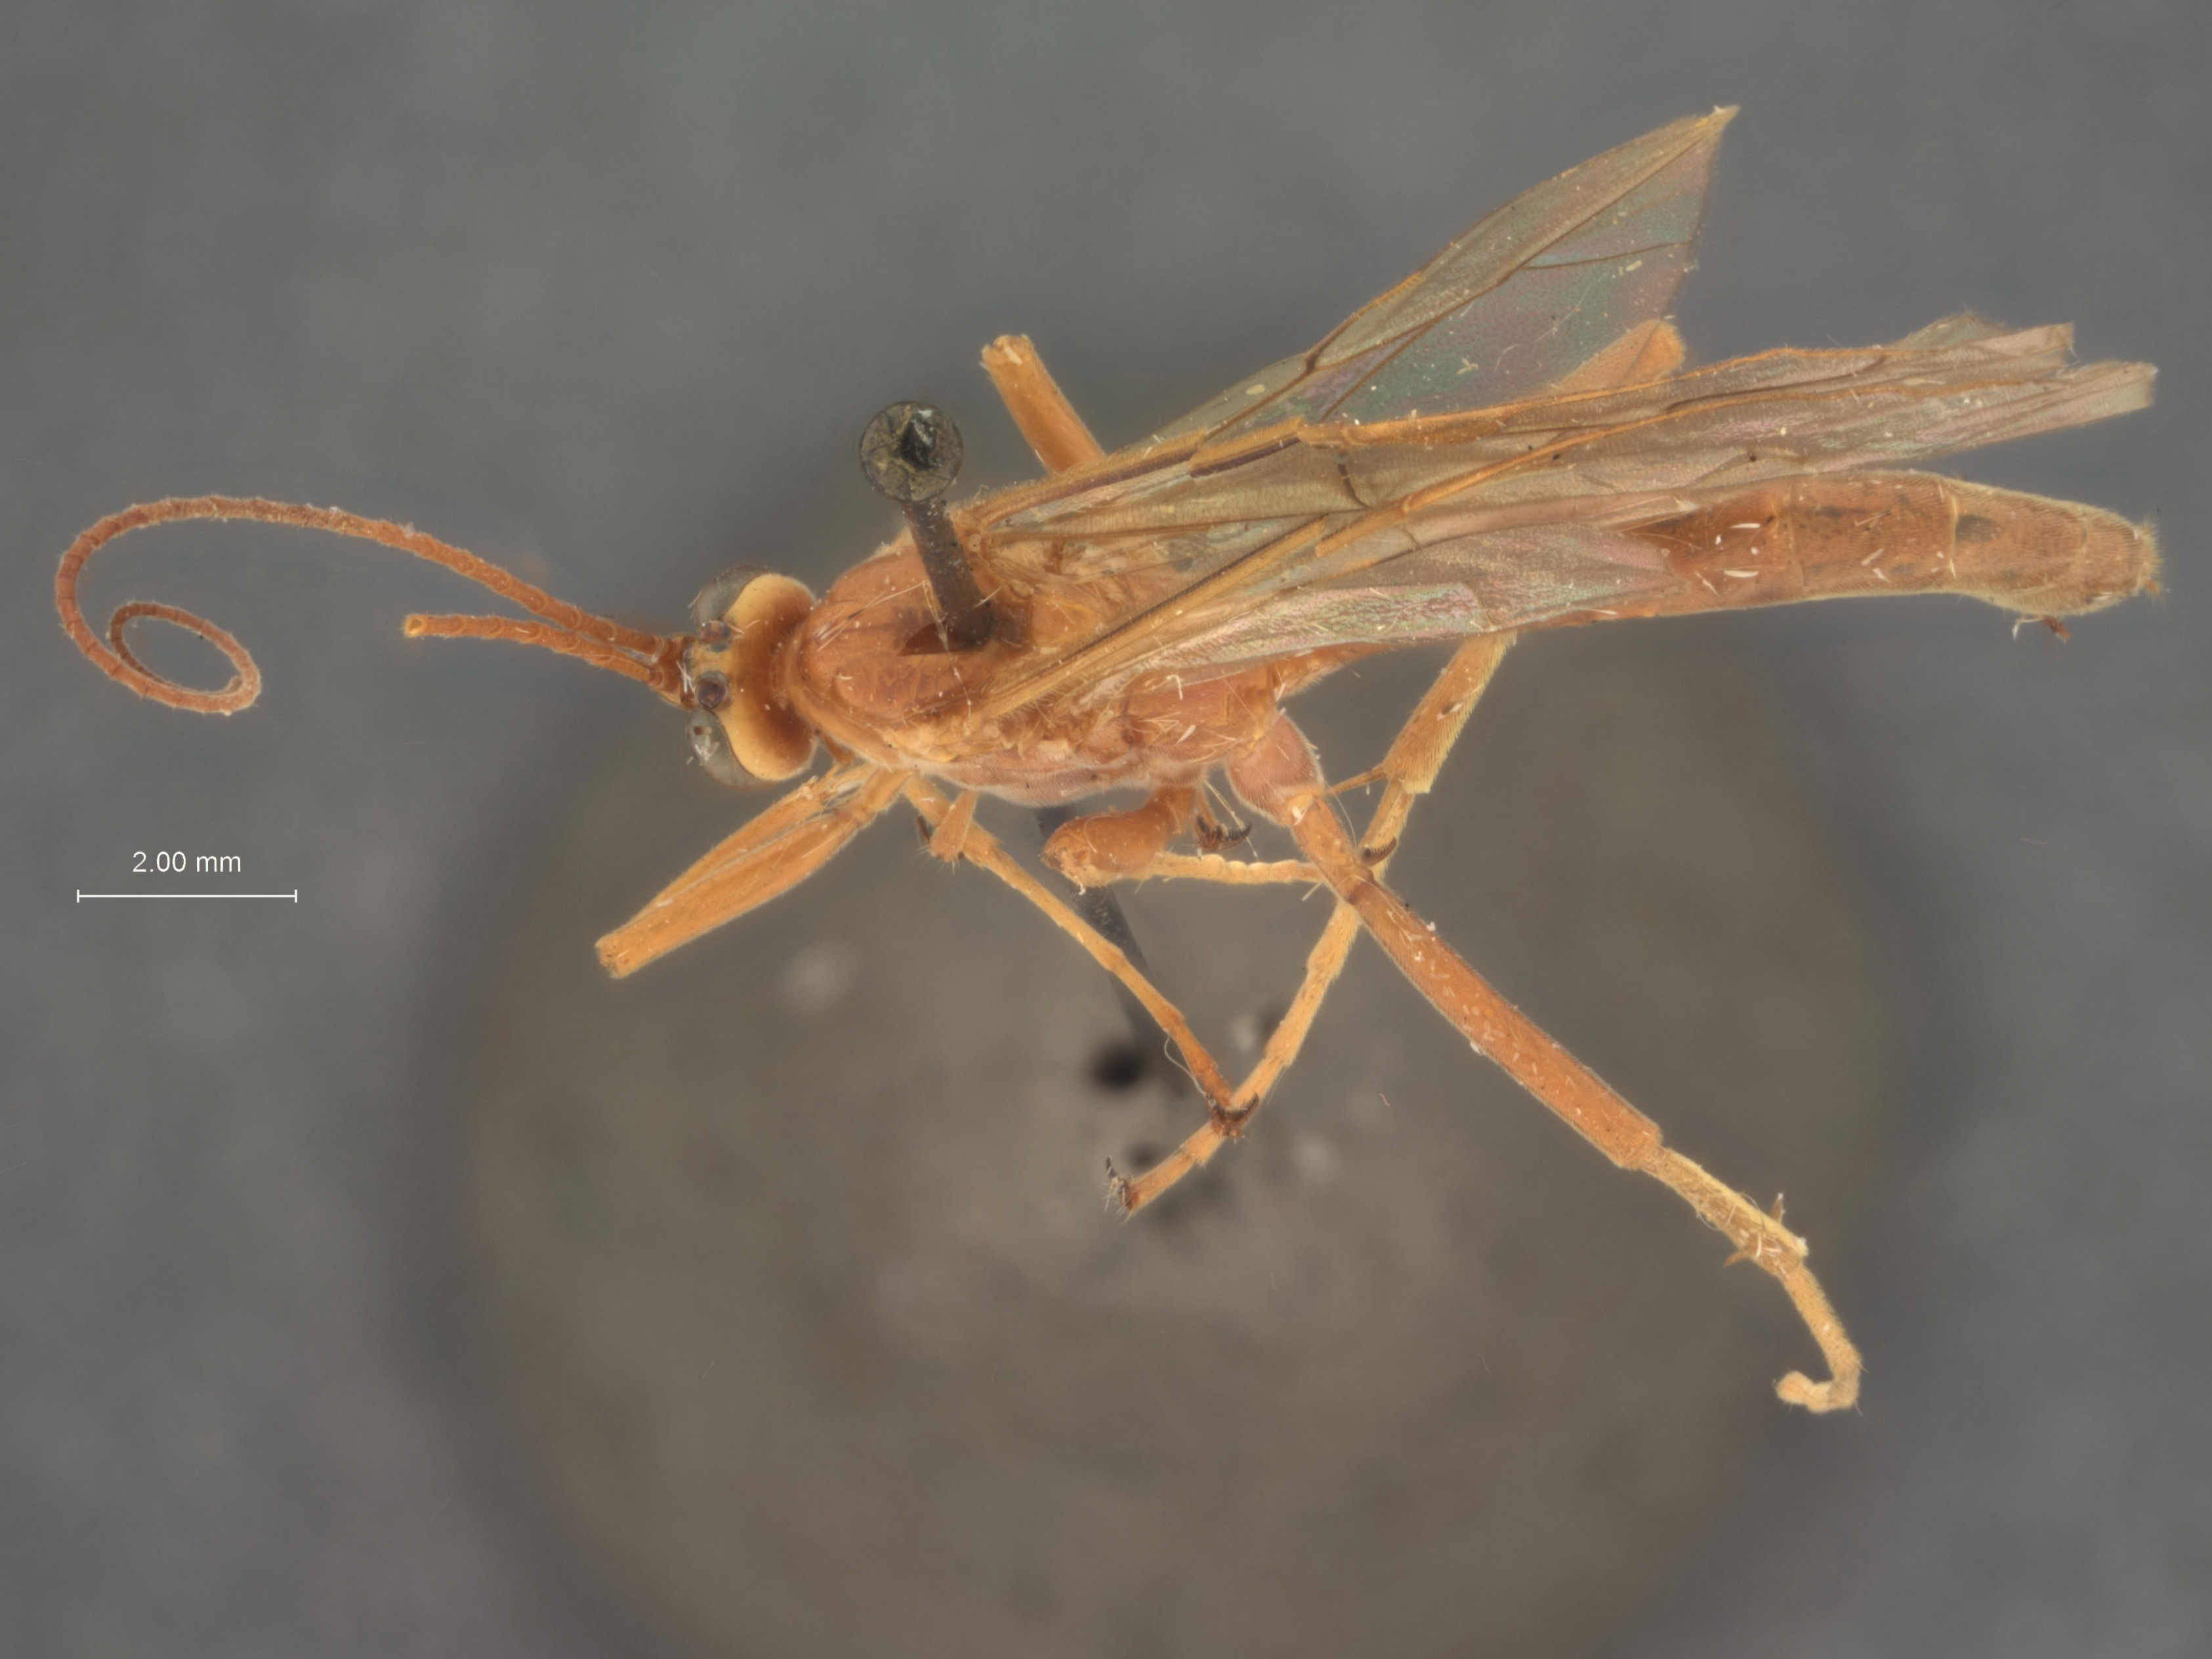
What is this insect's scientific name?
Parabates cristatoides
